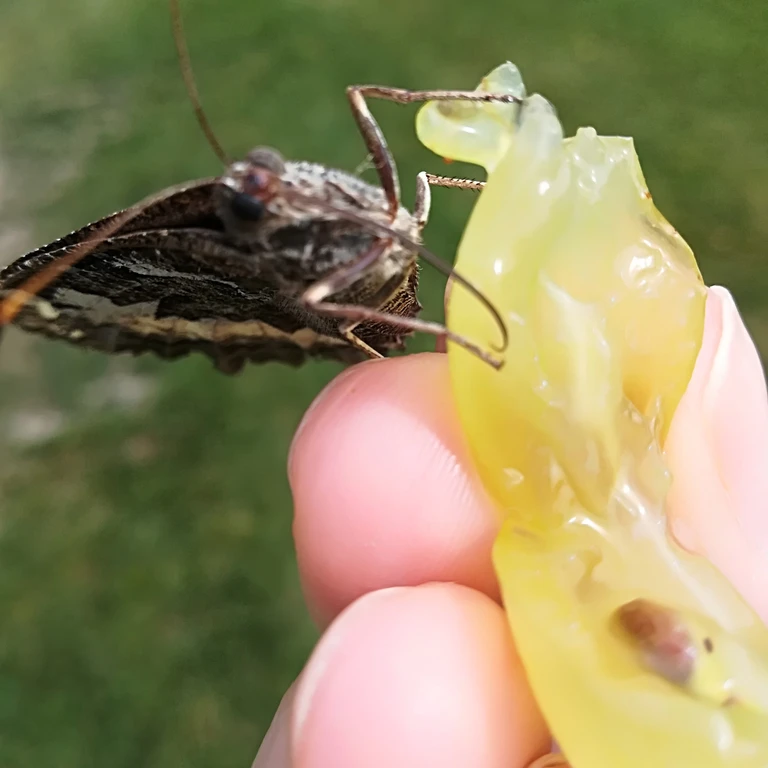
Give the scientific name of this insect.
Brintesia circe
